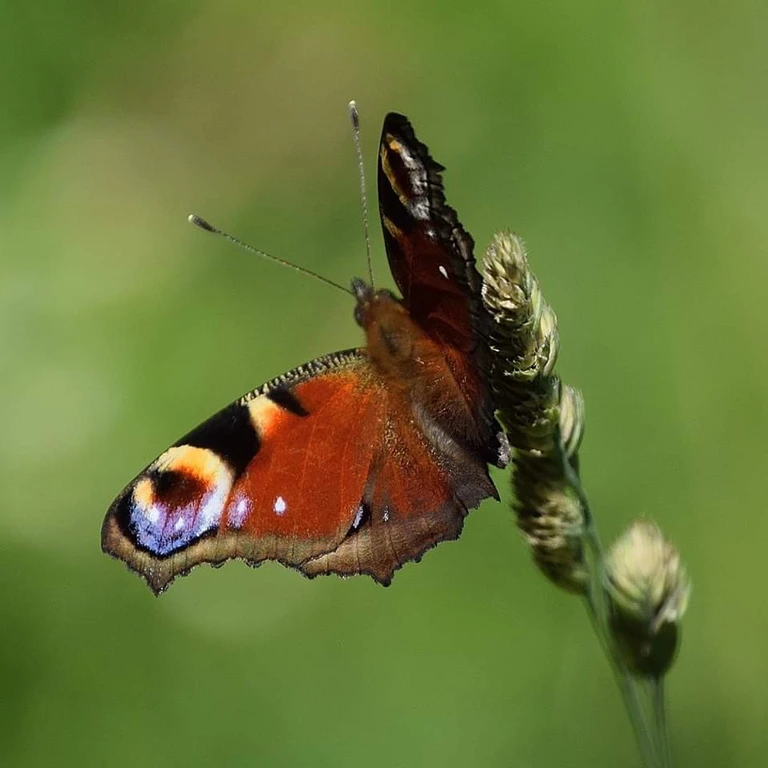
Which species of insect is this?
Aglais io
